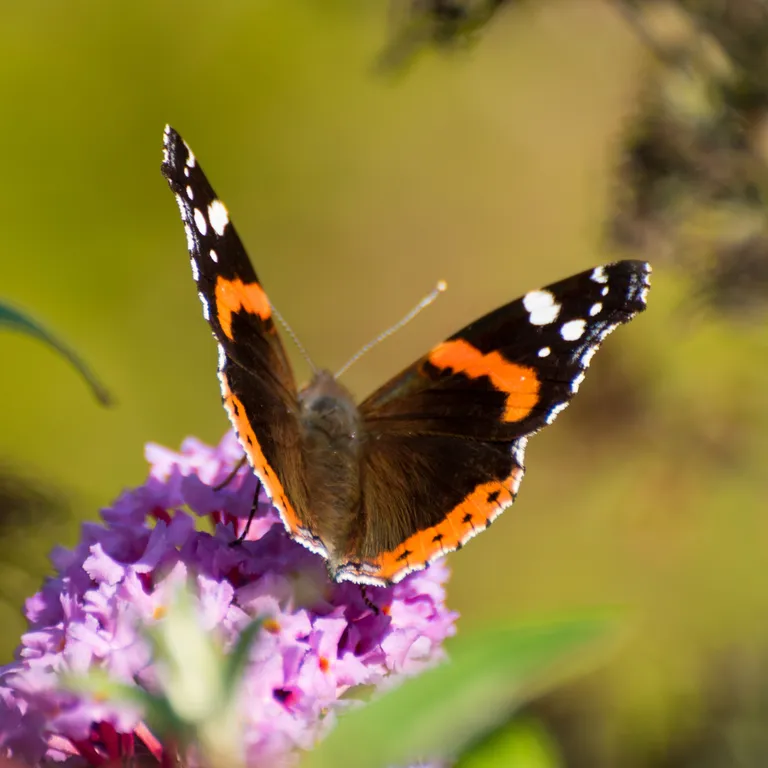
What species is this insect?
Vanessa atalanta
